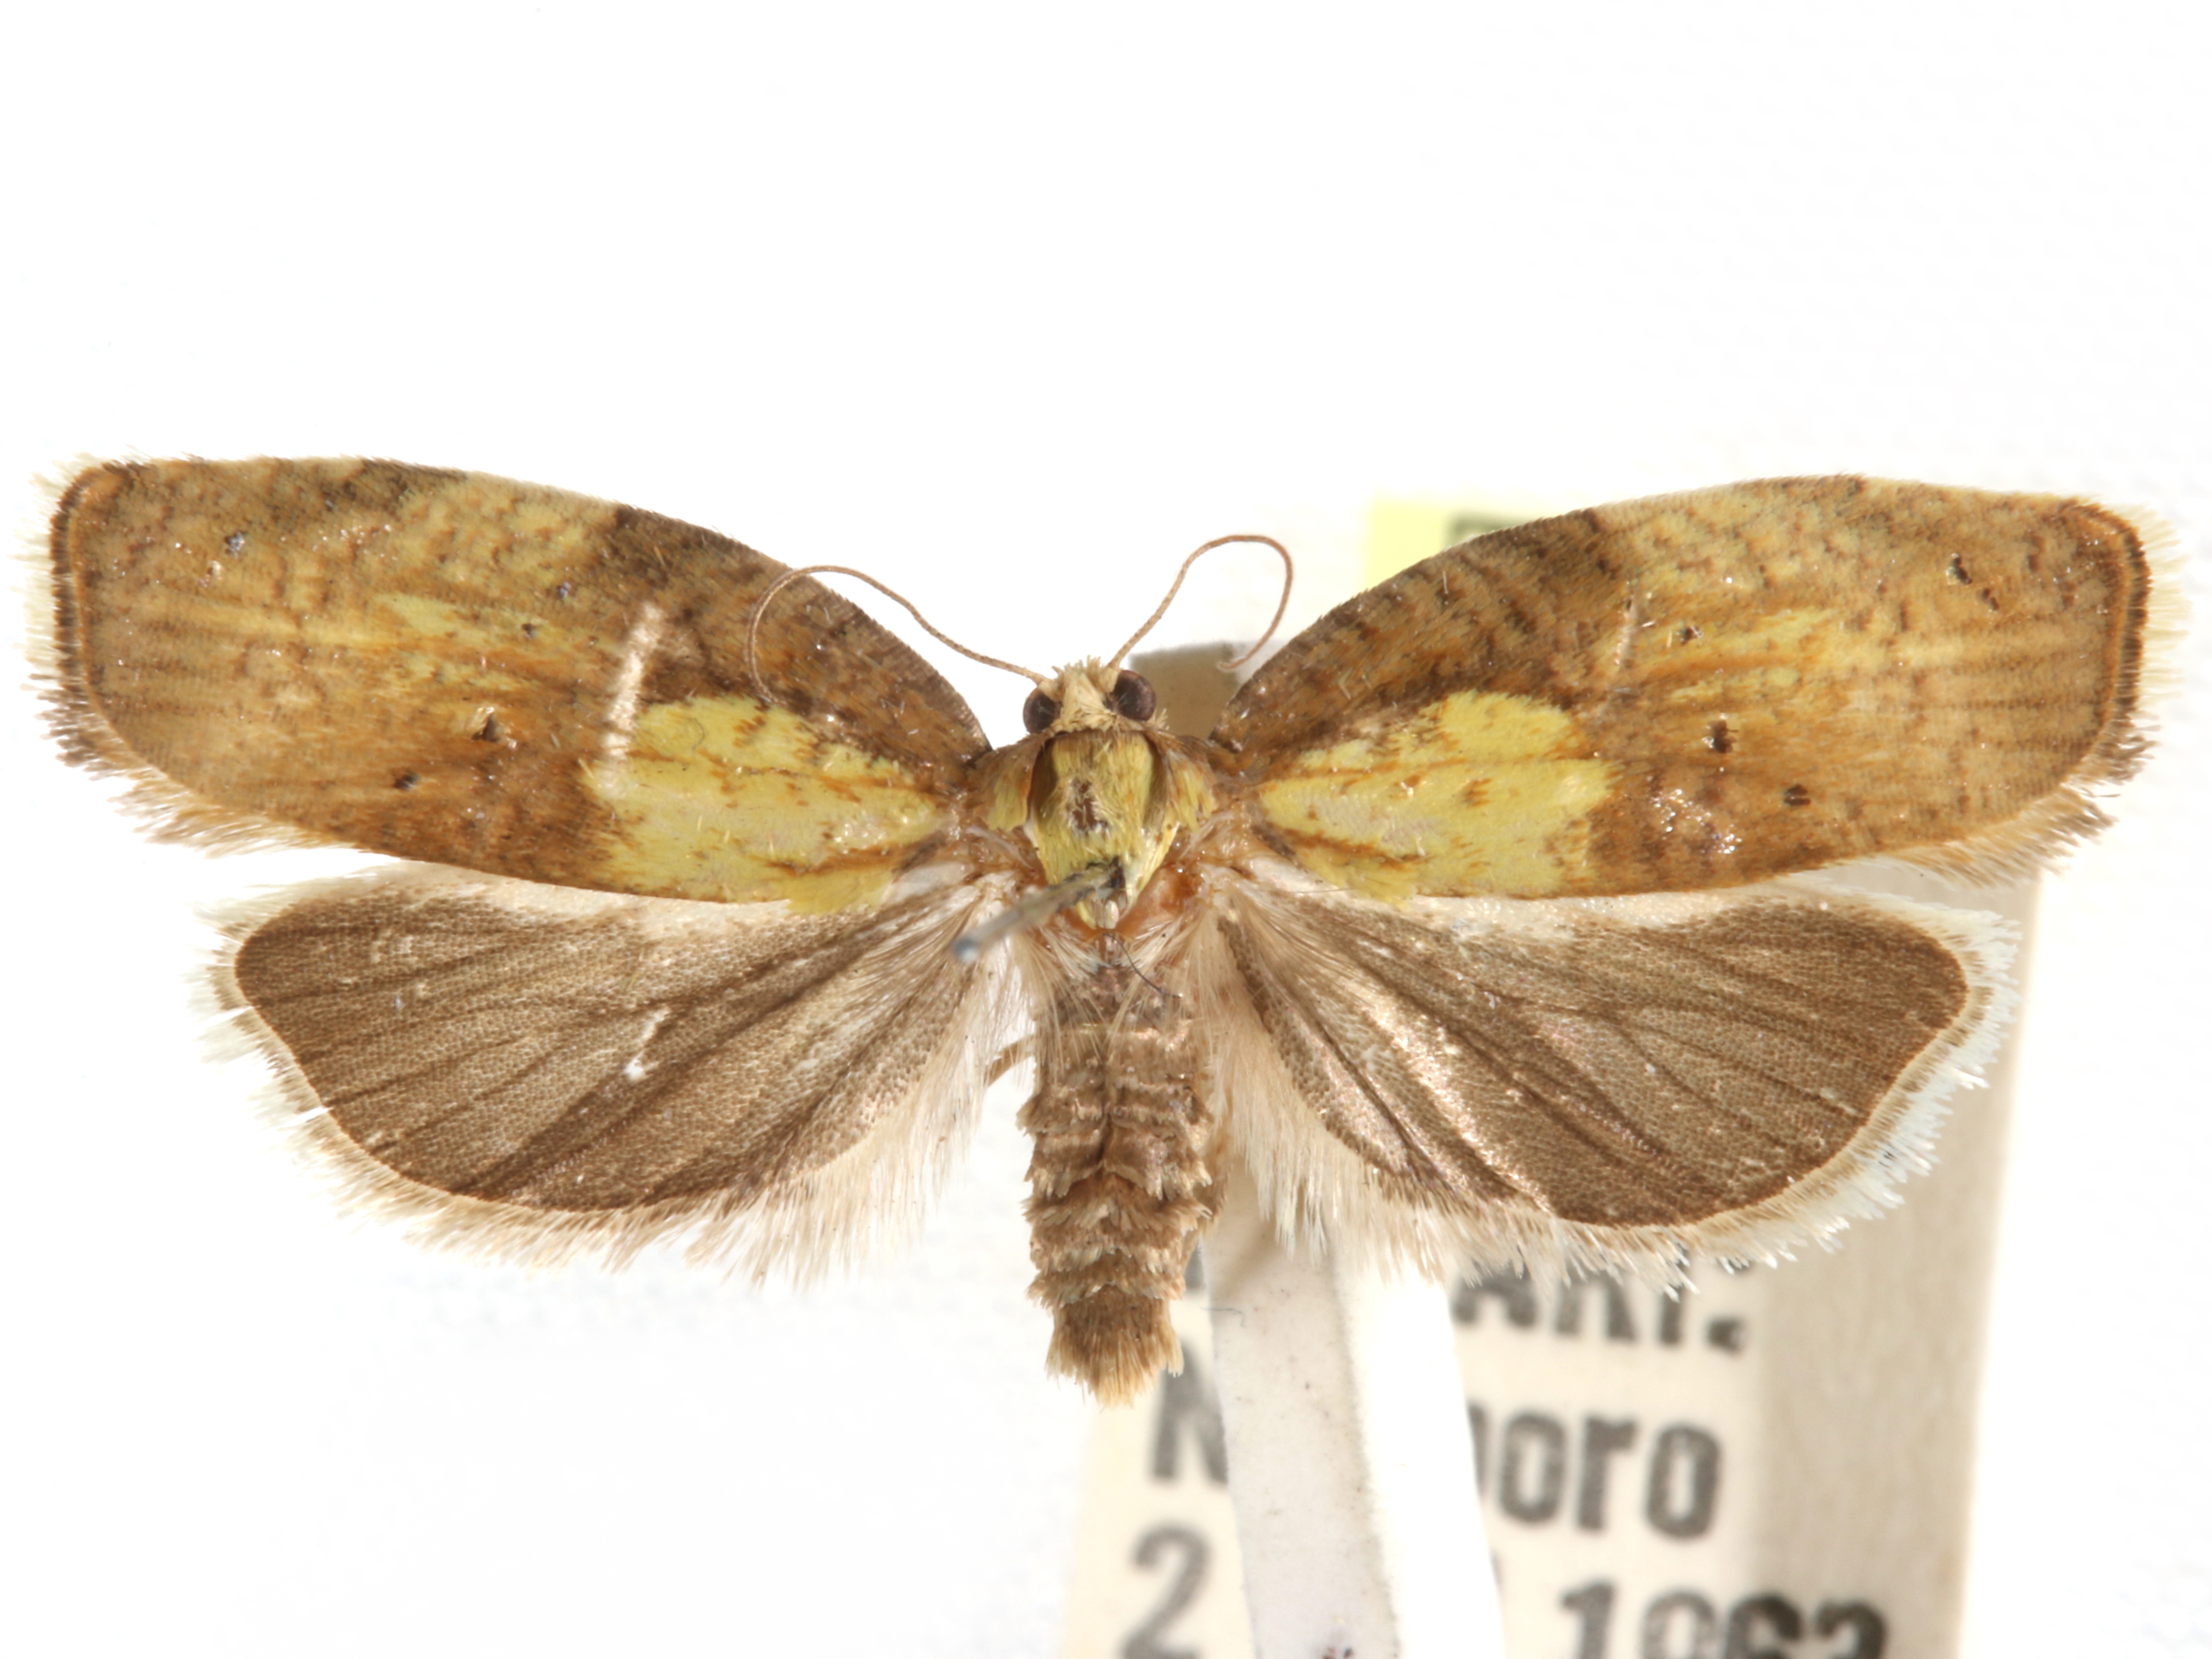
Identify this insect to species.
Acleris aurichalcana
